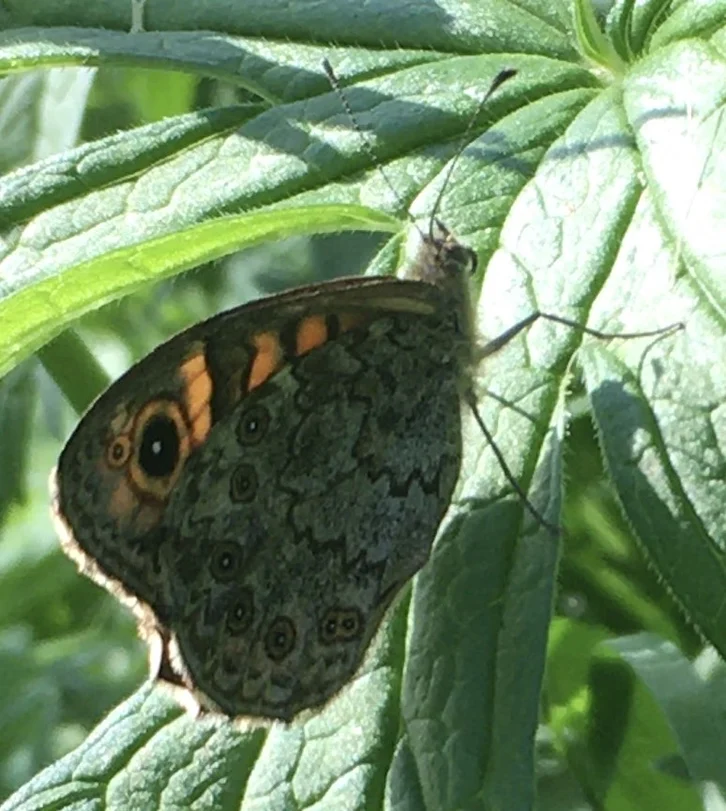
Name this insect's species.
Lasiommata megera (also Pararge megera)
